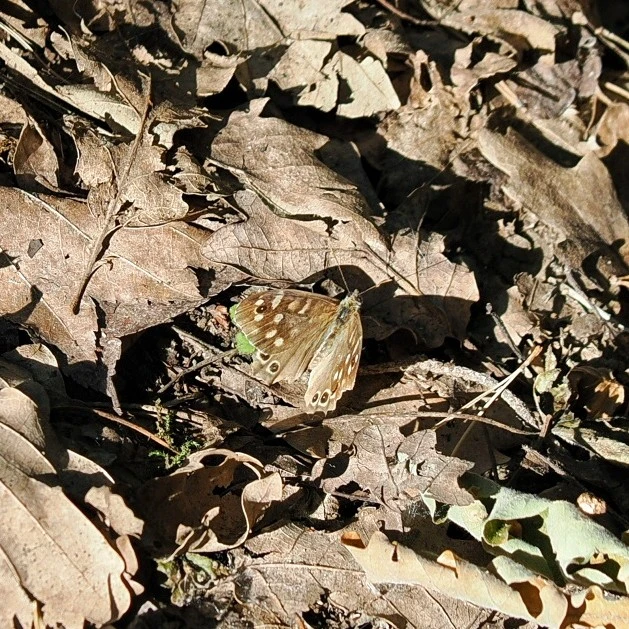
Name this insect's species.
Pararge aegeria
